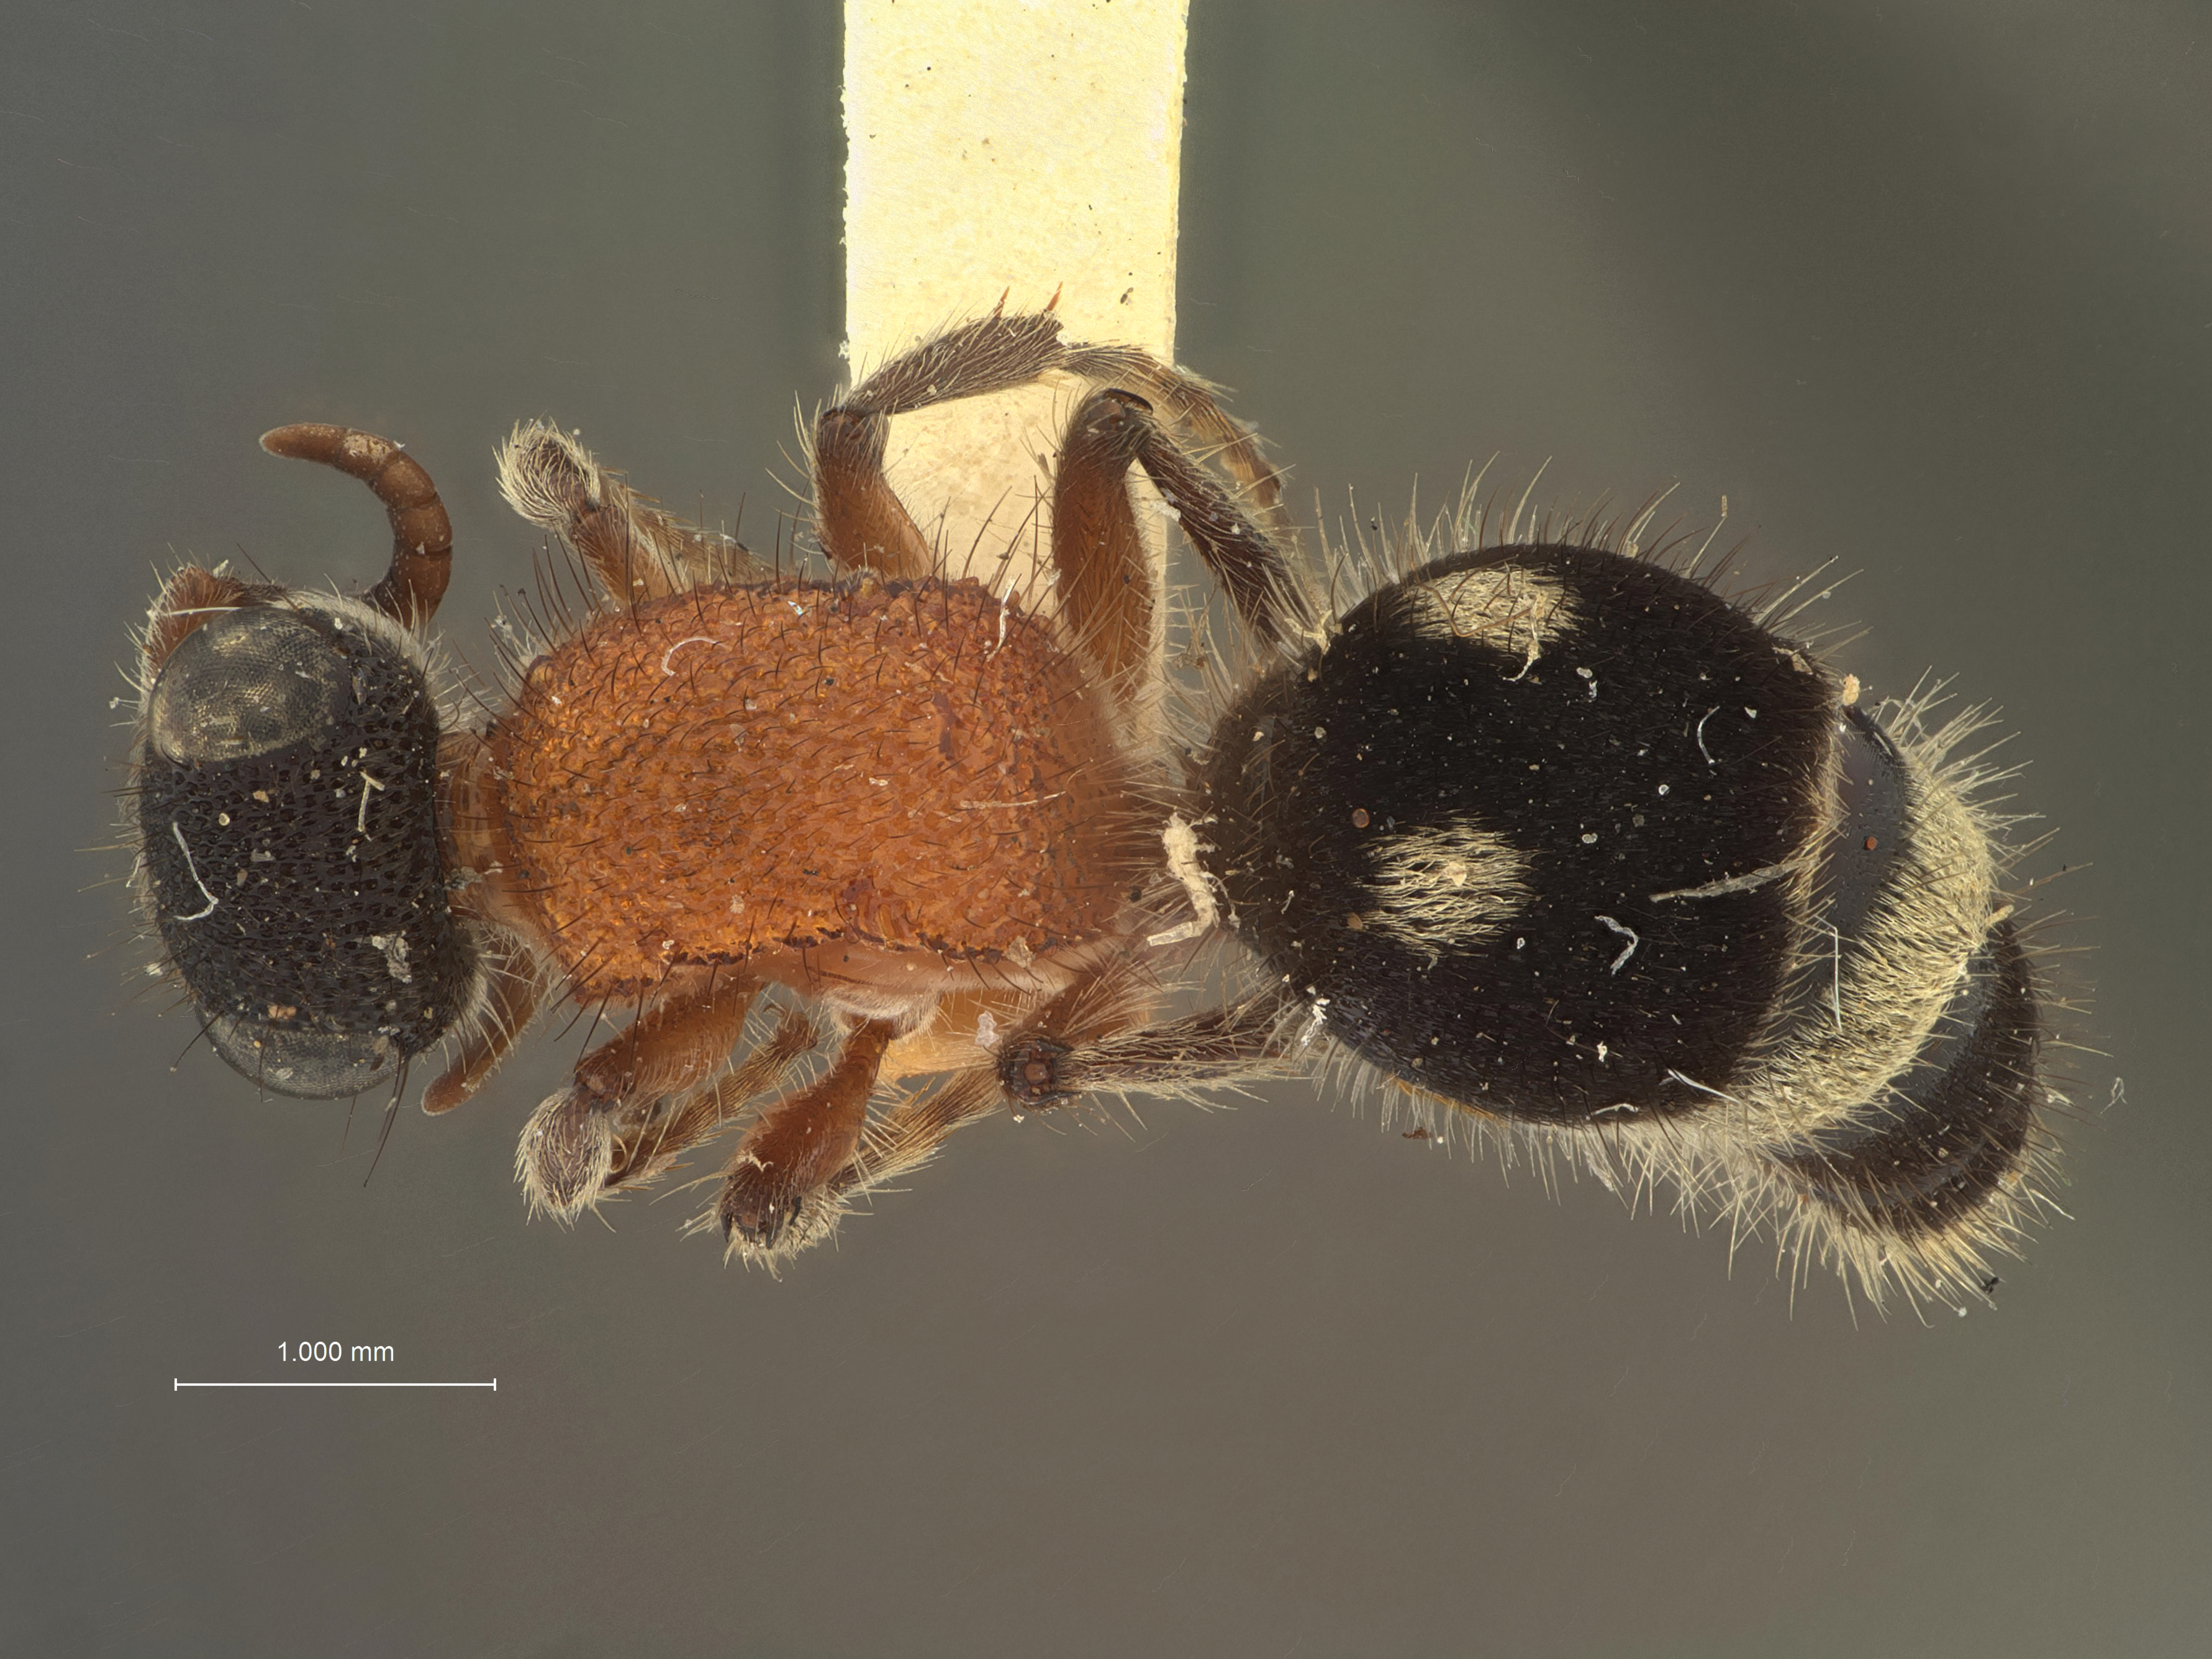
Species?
Timulla proserpina
